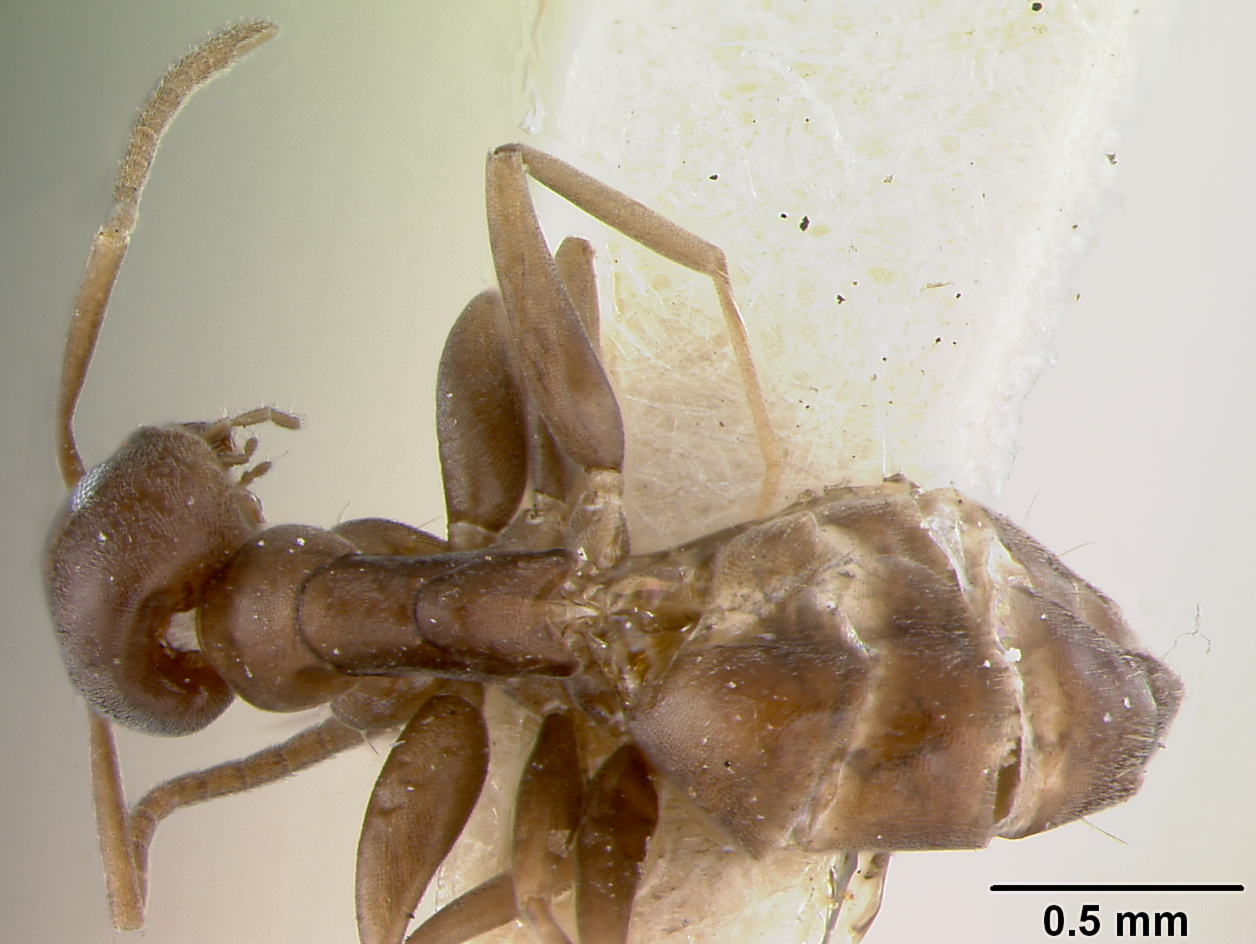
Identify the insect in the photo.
Tapinoma luridum
